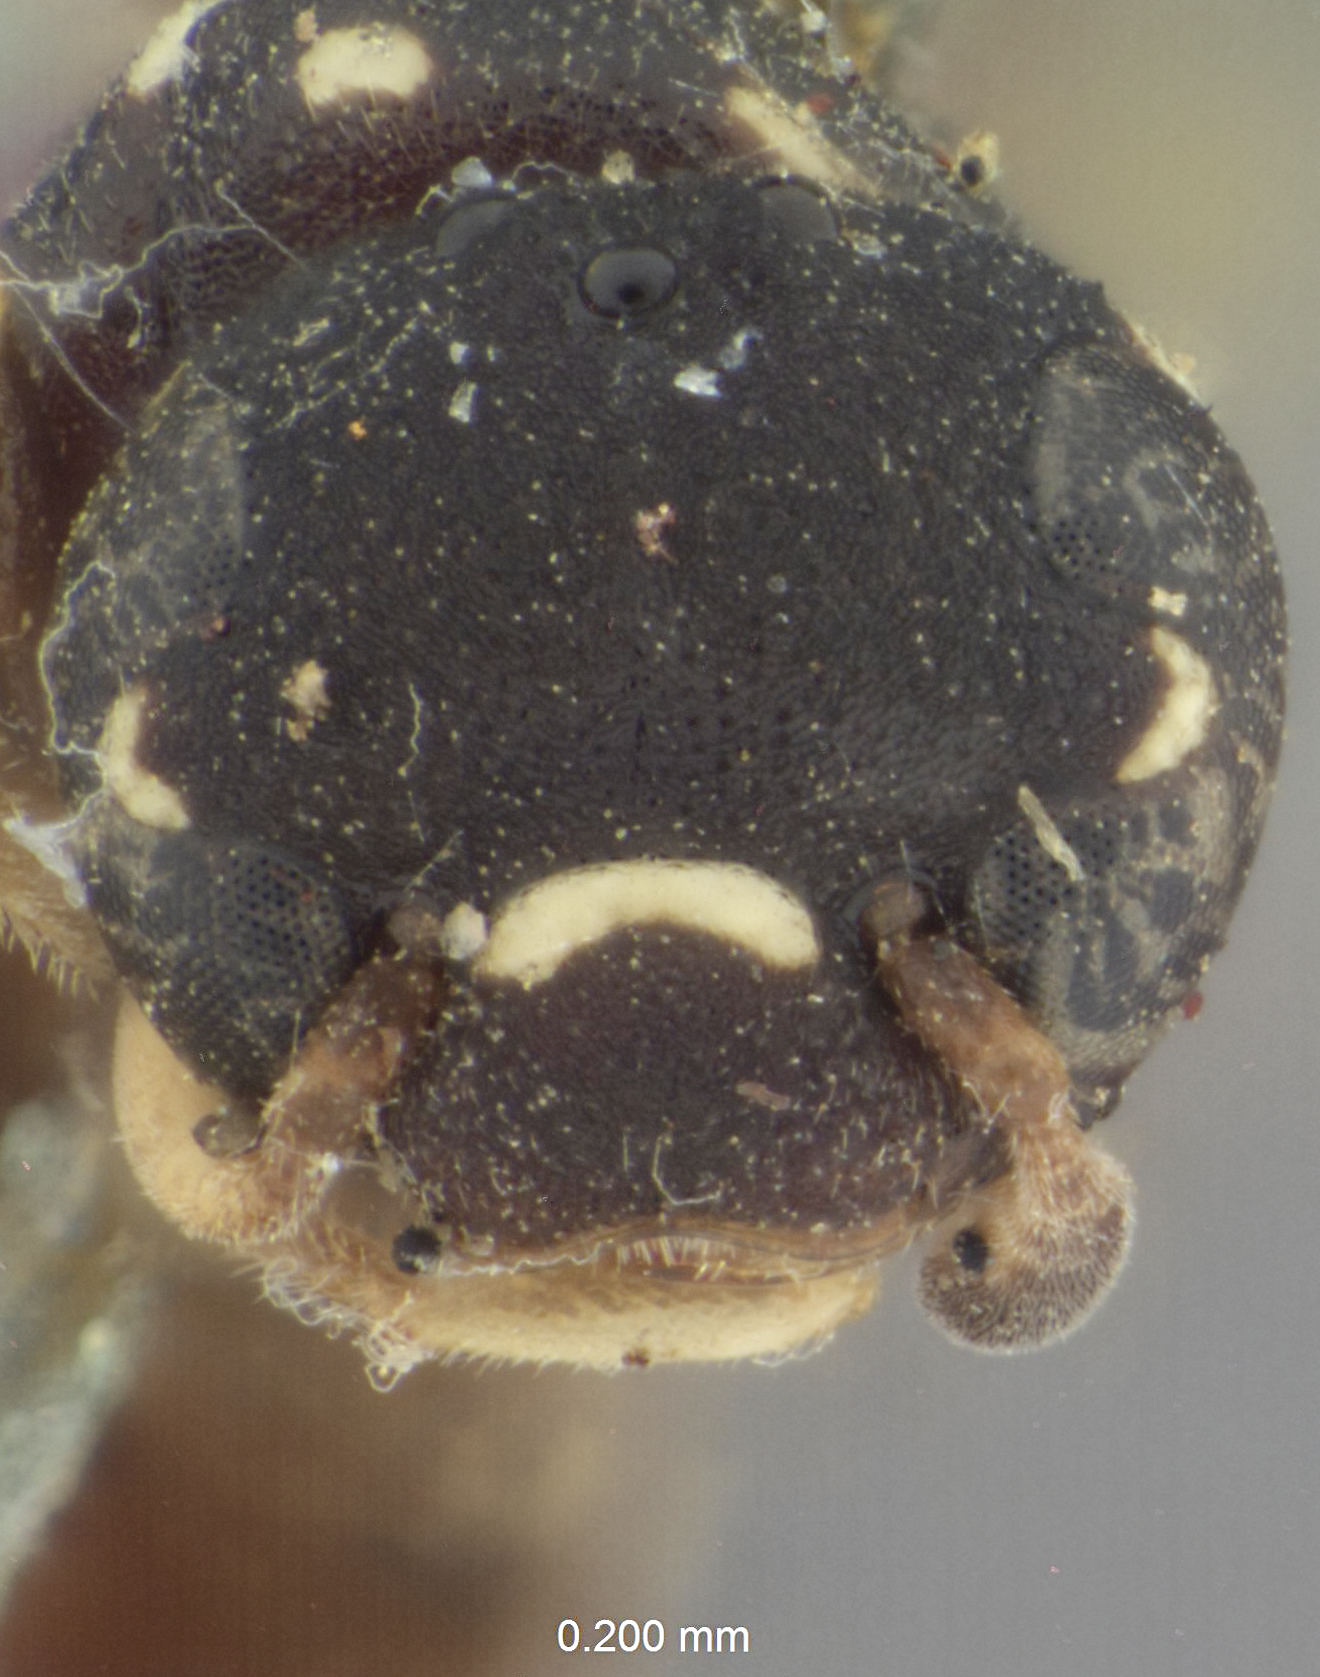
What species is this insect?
Quartiniodes titania
